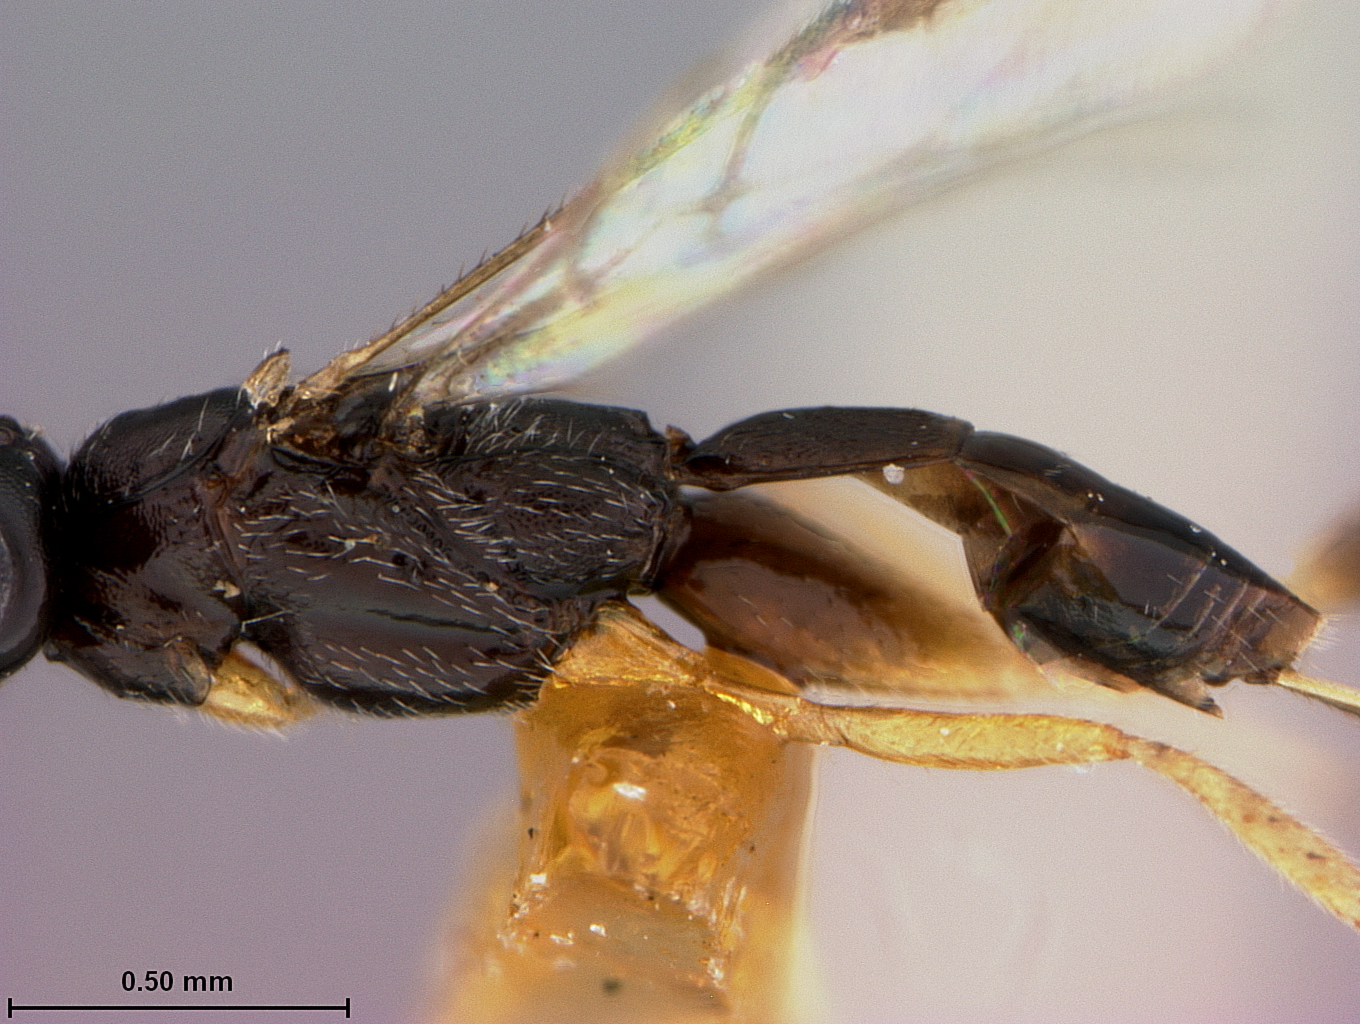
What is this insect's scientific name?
Mesocoelus acrocercopis
